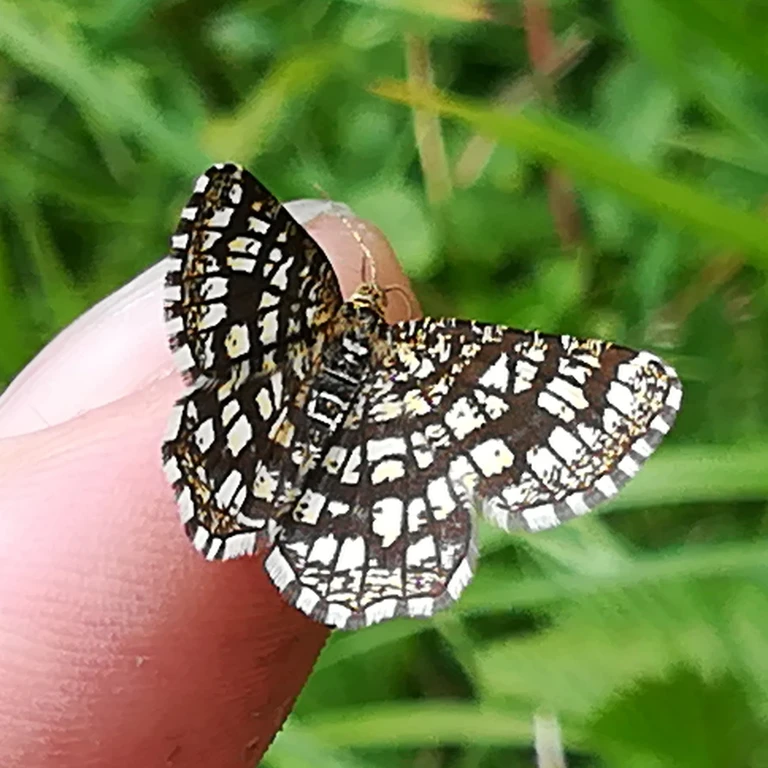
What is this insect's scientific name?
Chiasmia clathrata
